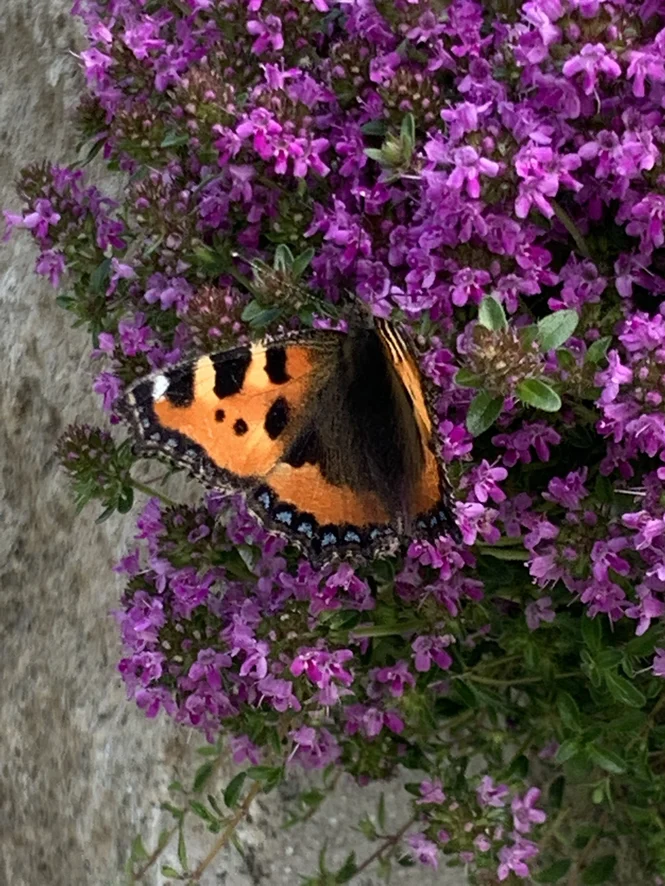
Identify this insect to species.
Aglais urticae
